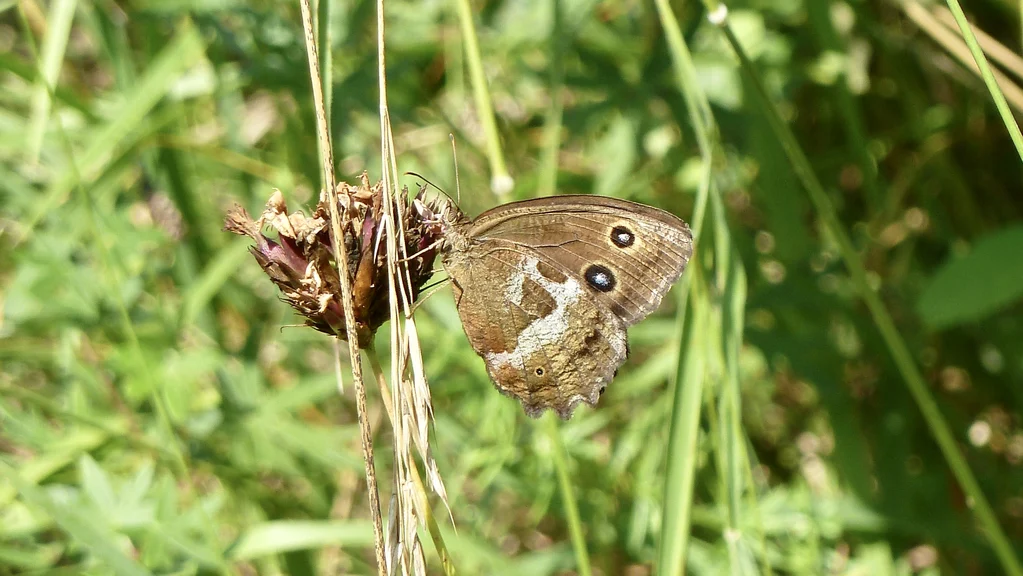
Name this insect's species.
Minois dryas
